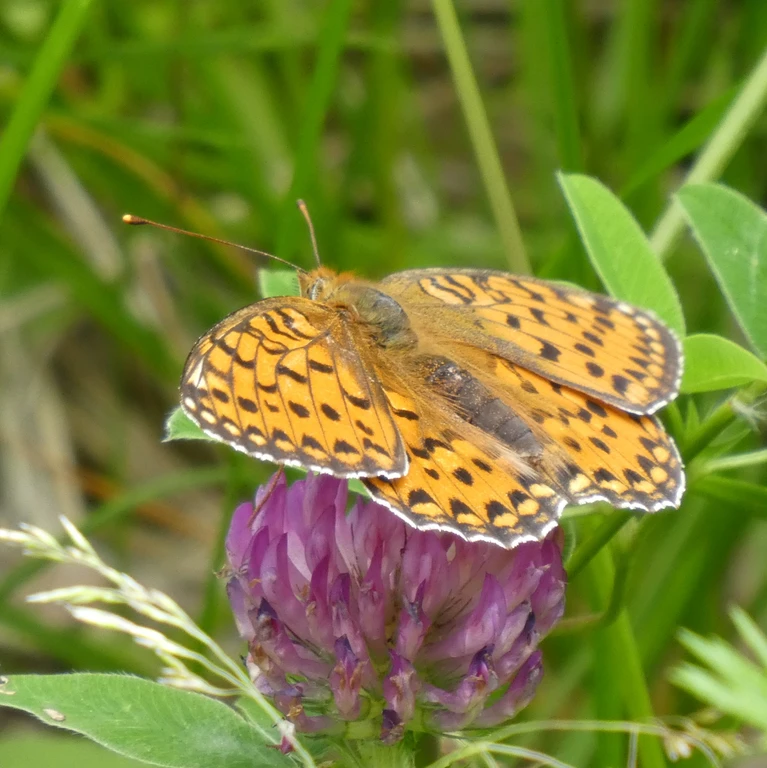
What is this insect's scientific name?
Speyeria aglaja
